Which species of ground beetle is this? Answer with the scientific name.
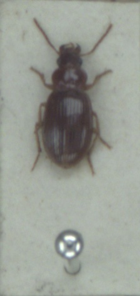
Bradycellus verbasci
